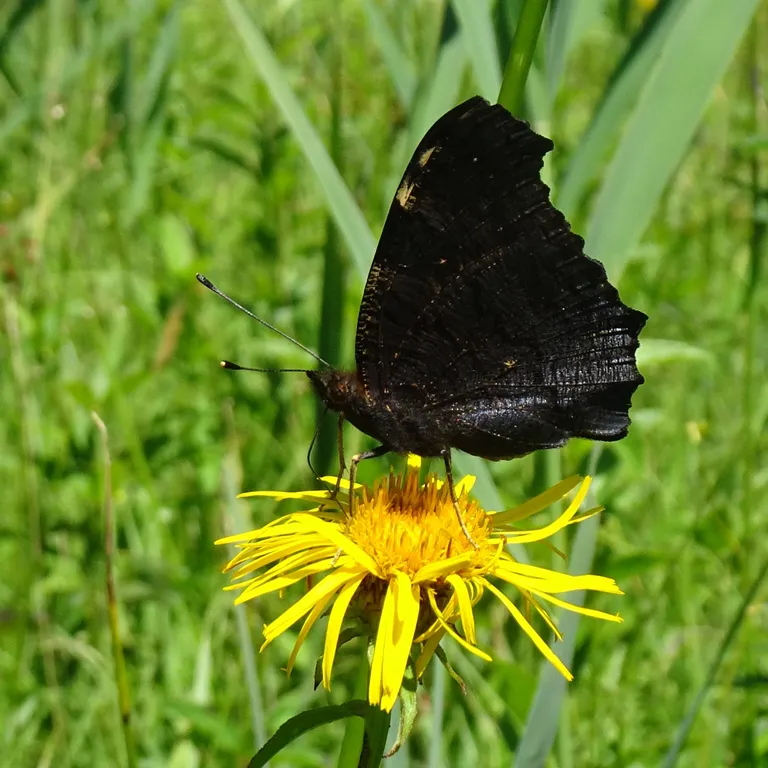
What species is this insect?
Aglais io
